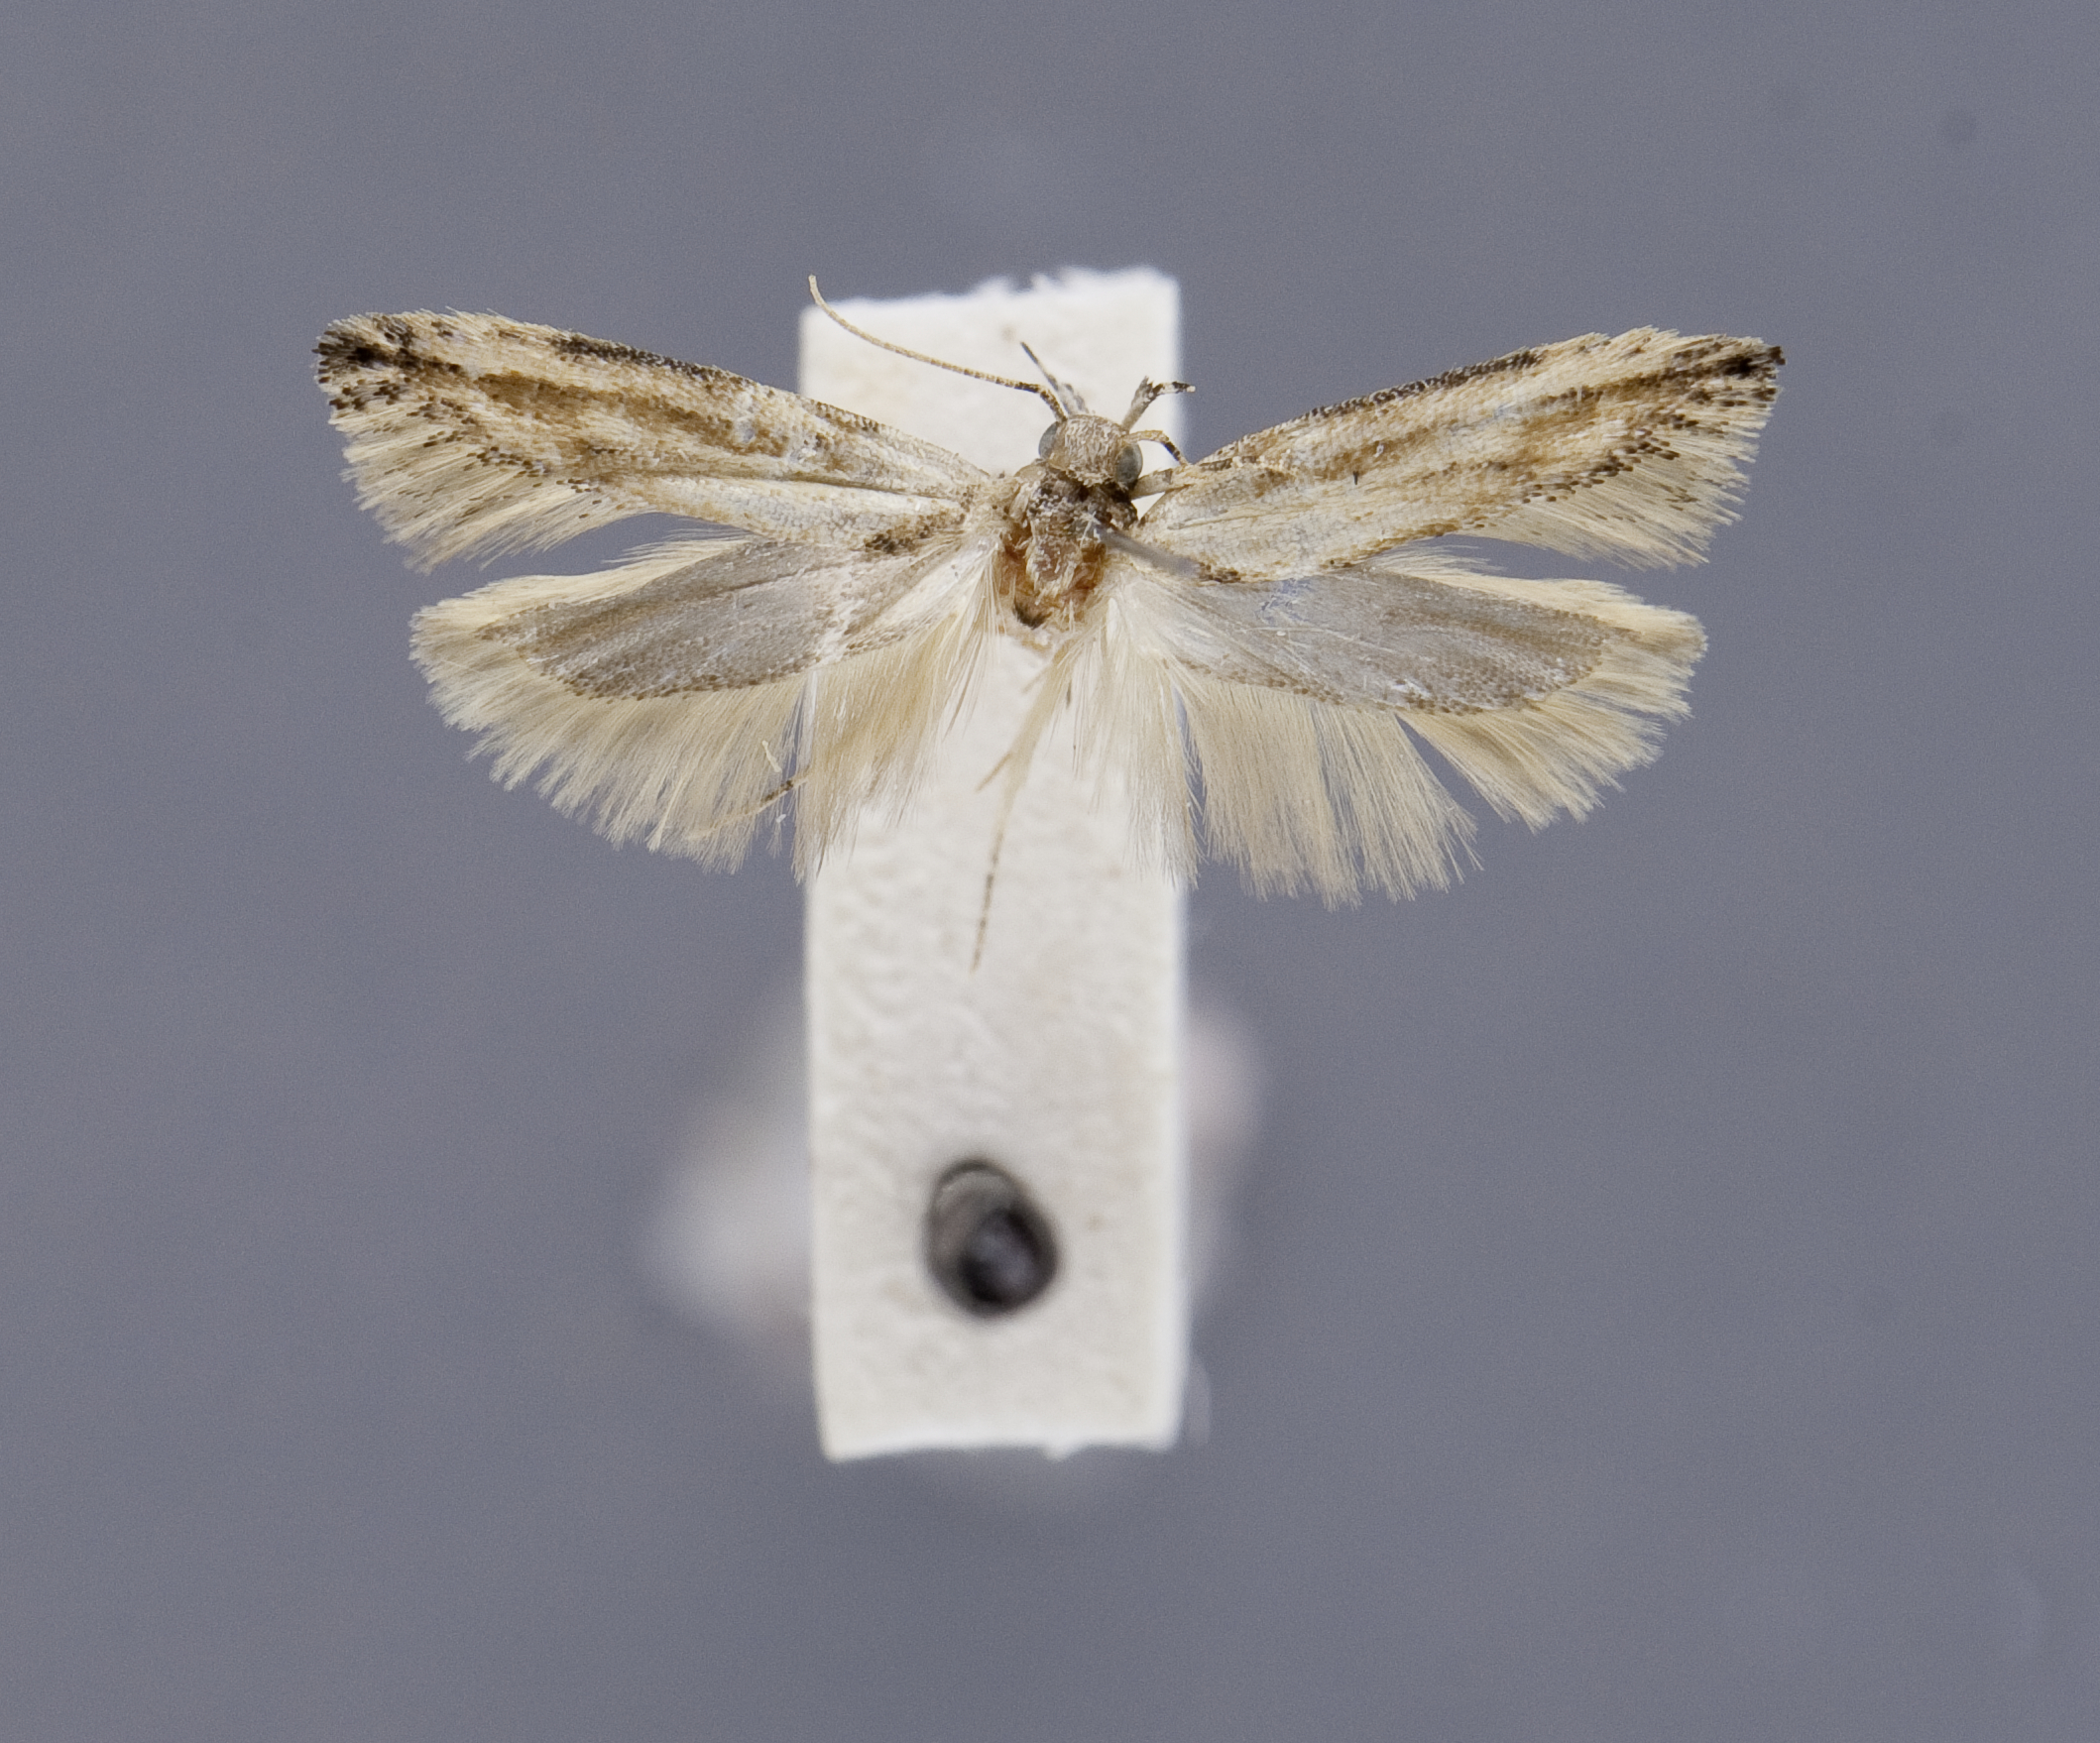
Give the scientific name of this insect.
Gnorimoschema cestrivora
